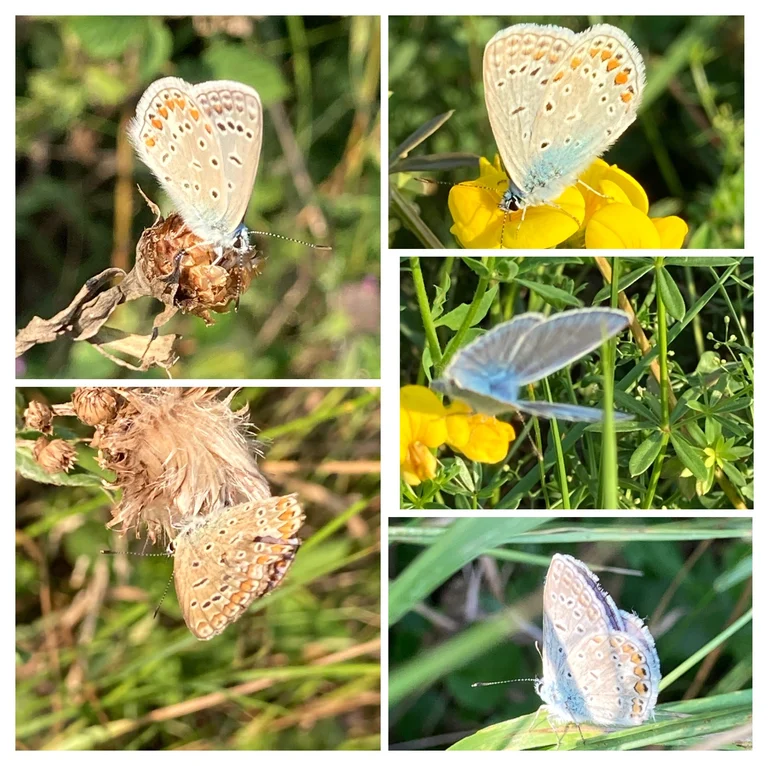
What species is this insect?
Polyommatus icarus
